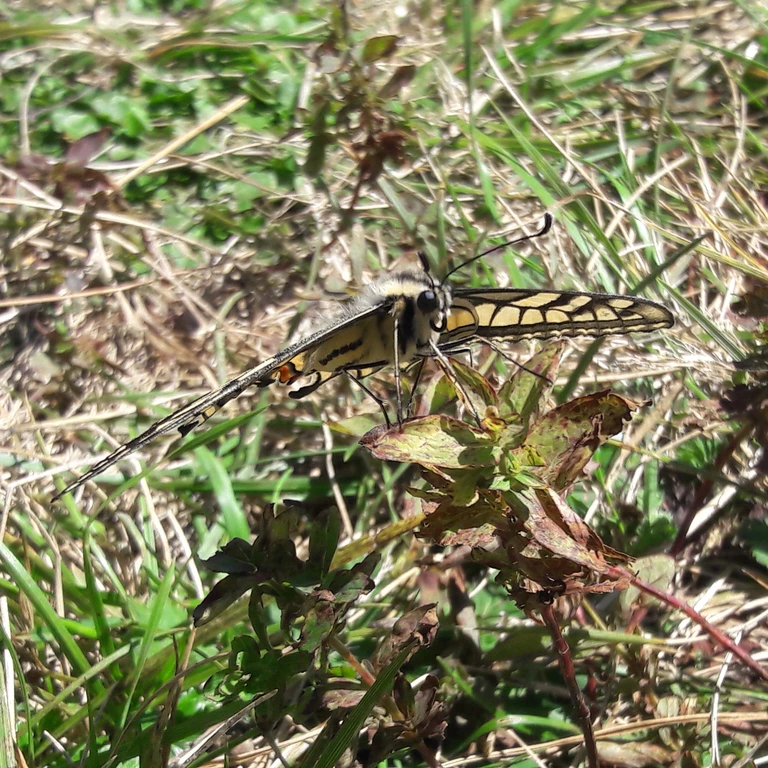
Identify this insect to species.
Papilio machaon
